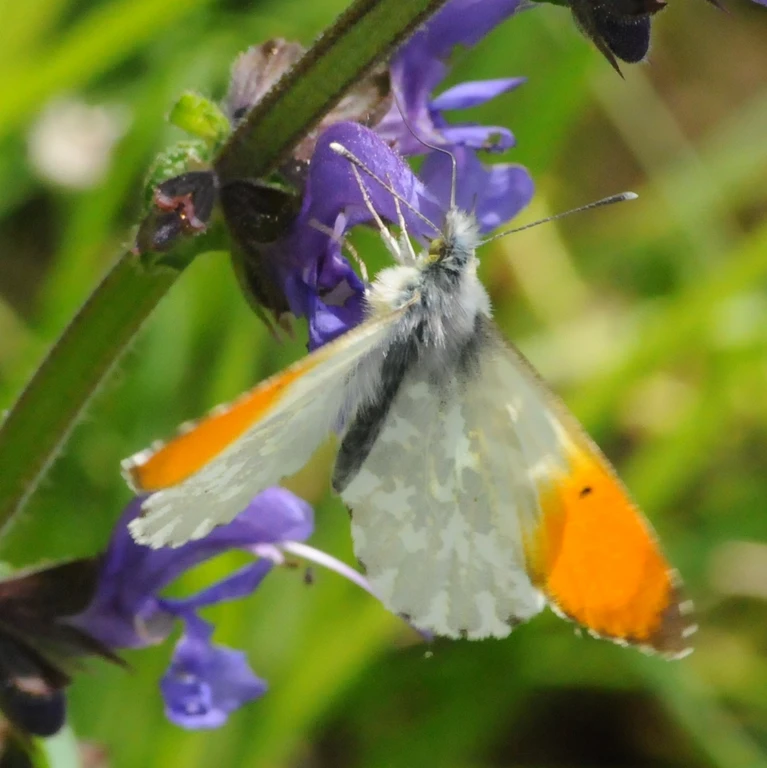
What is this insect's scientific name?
Anthocharis cardamines
